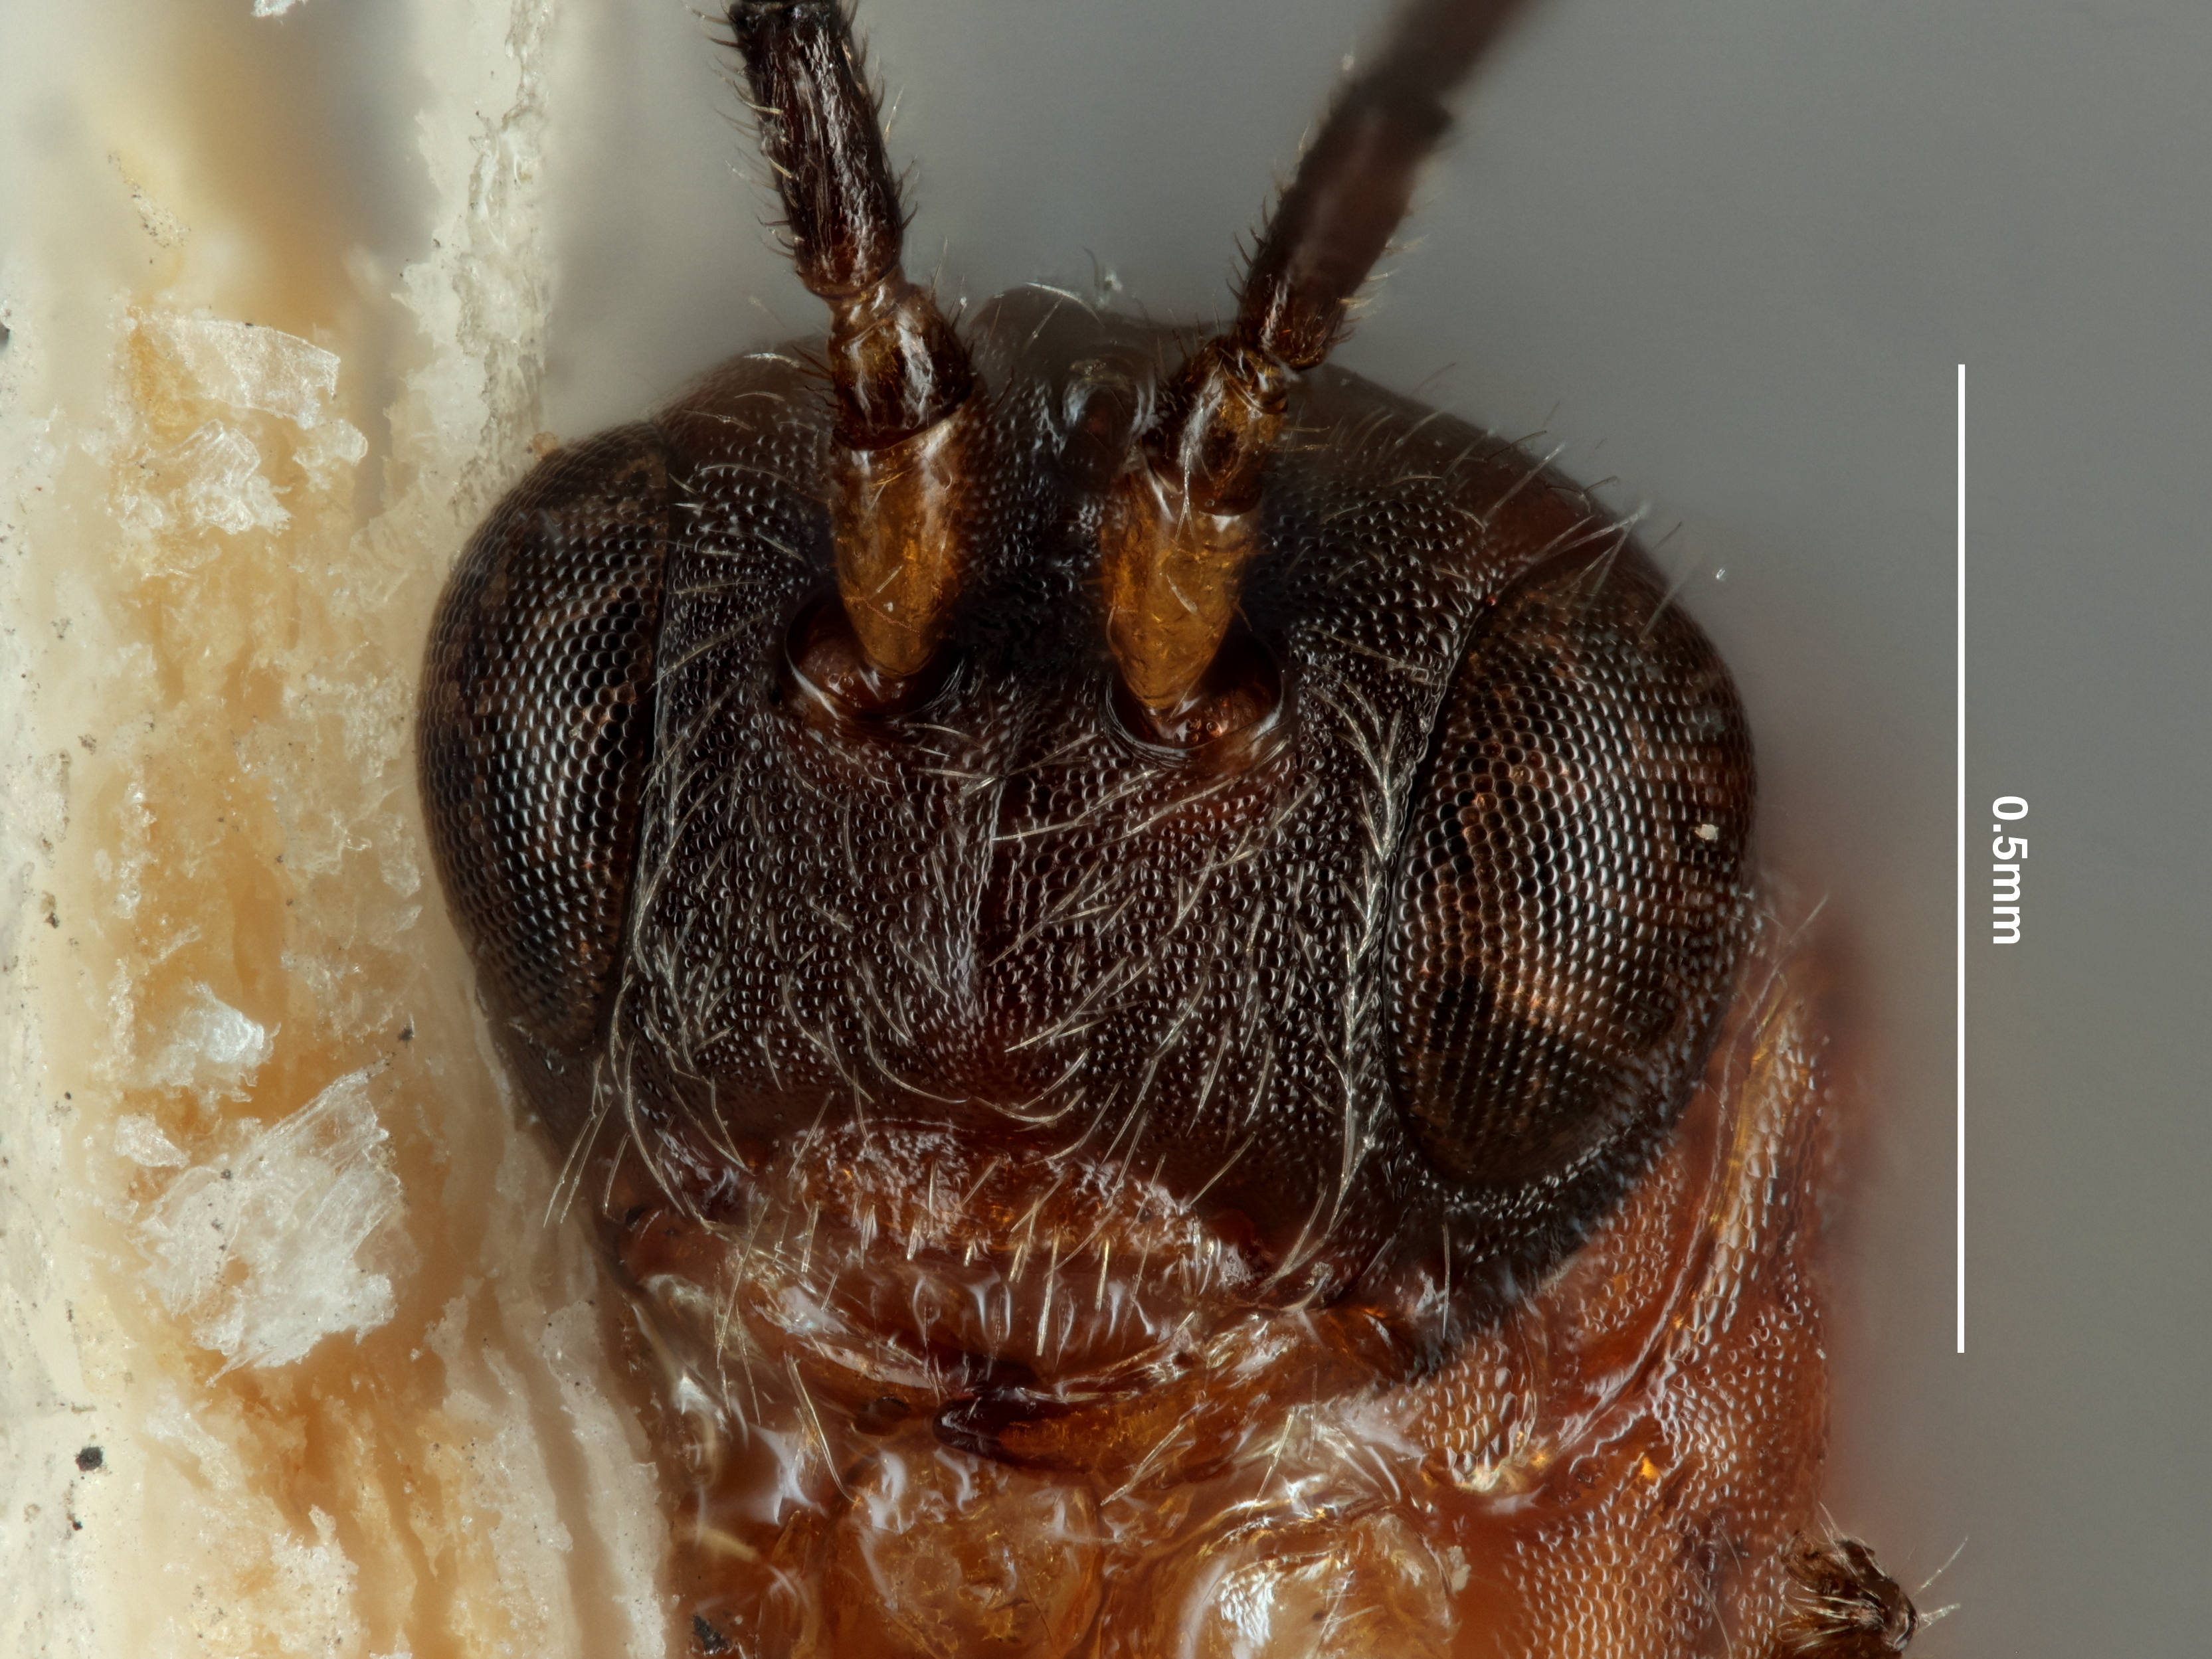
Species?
Opius alachuanus
